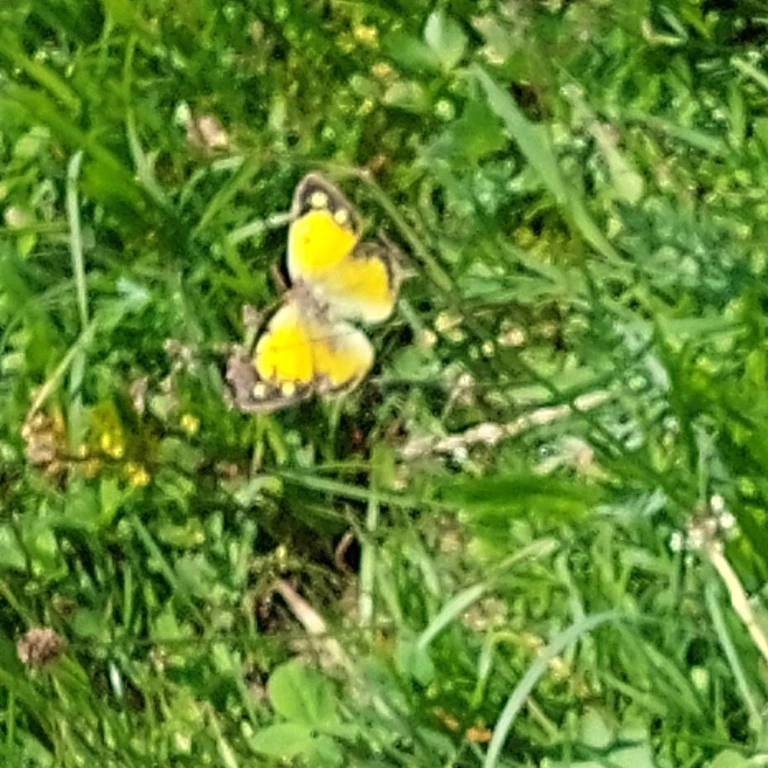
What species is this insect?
Colias croceus
